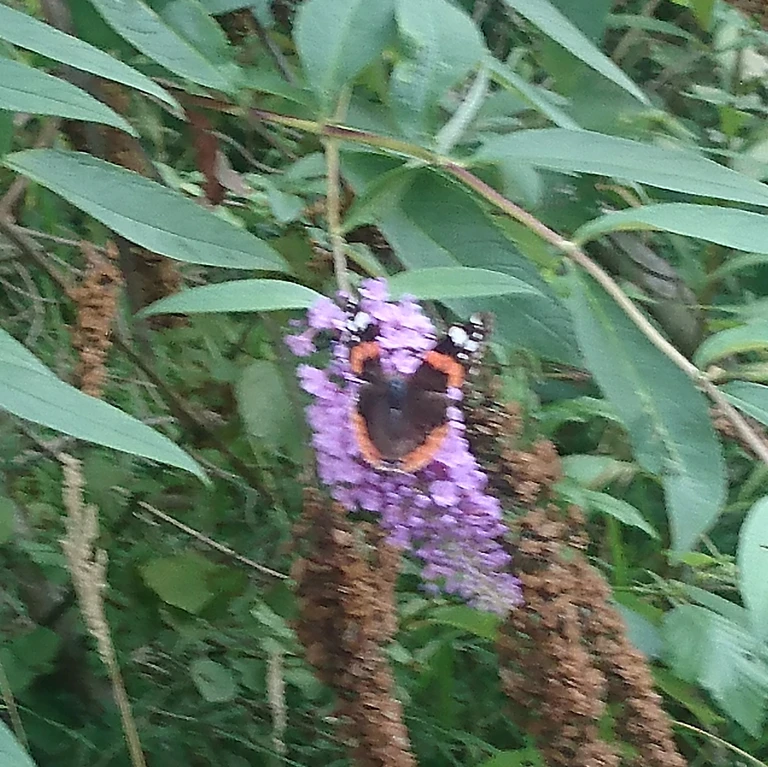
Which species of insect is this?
Vanessa atalanta
